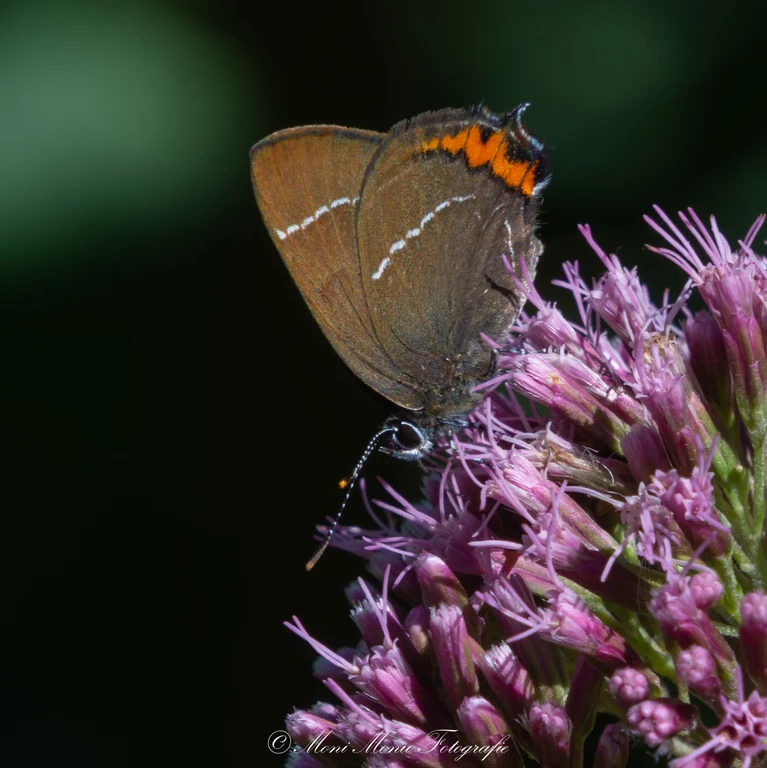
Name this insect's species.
Satyrium w-album
